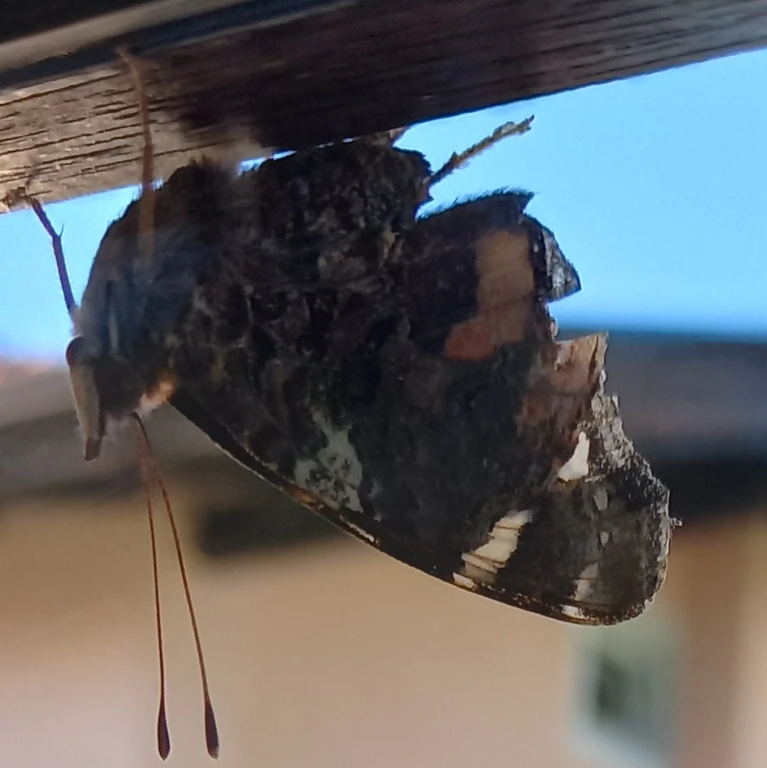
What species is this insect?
Vanessa atalanta
